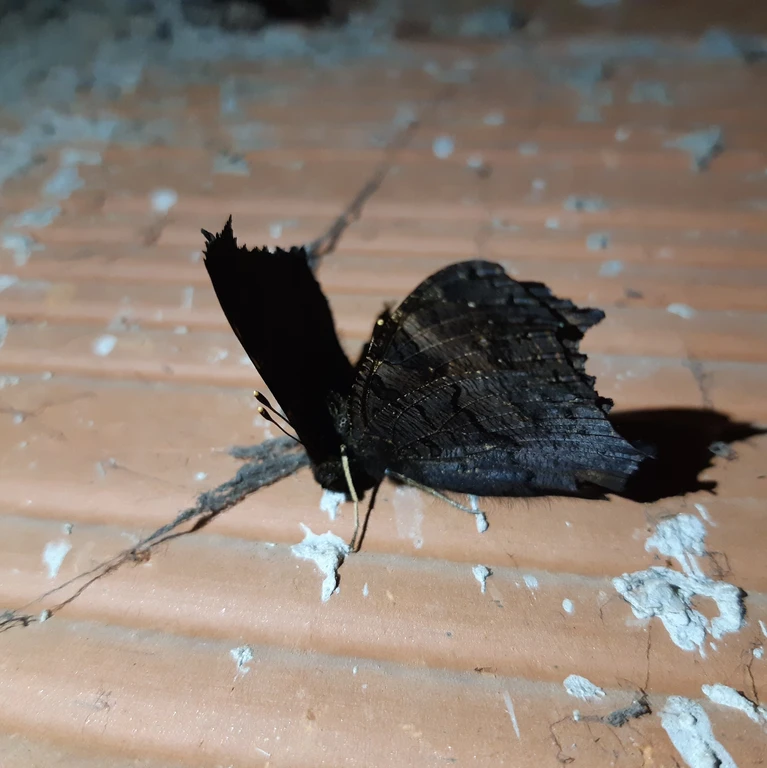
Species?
Aglais io
